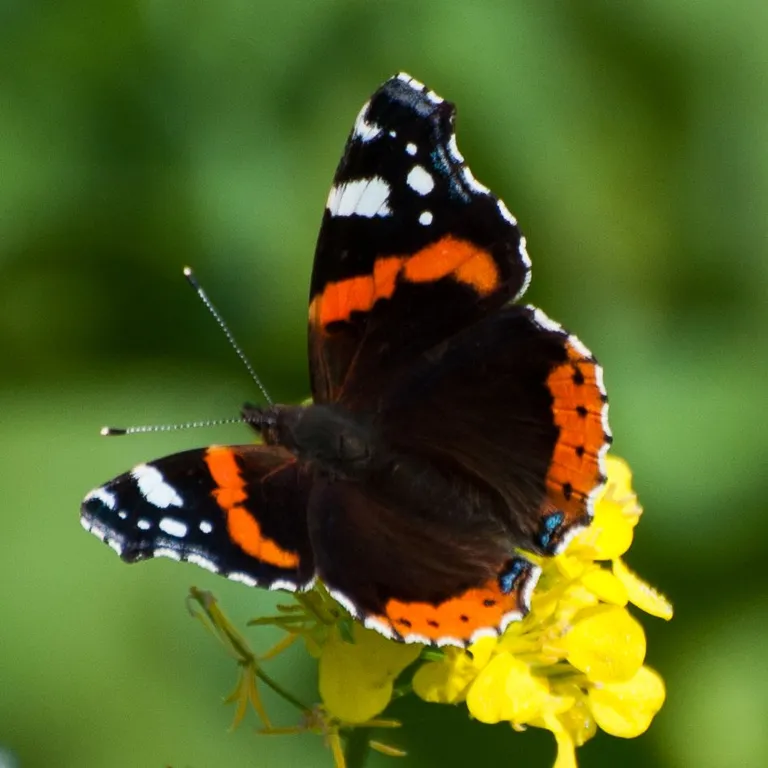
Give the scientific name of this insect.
Vanessa atalanta
